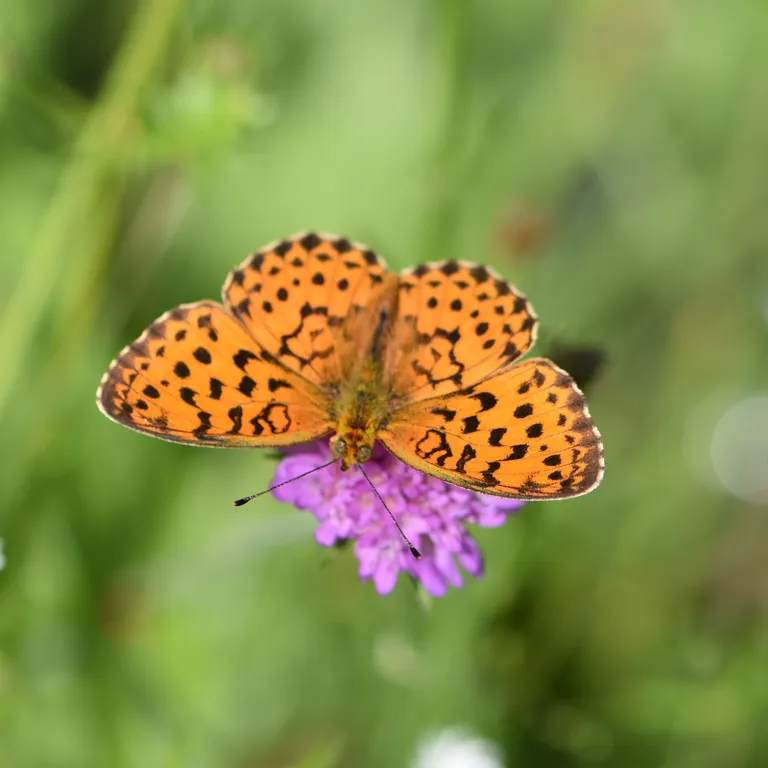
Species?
Brenthis daphne
